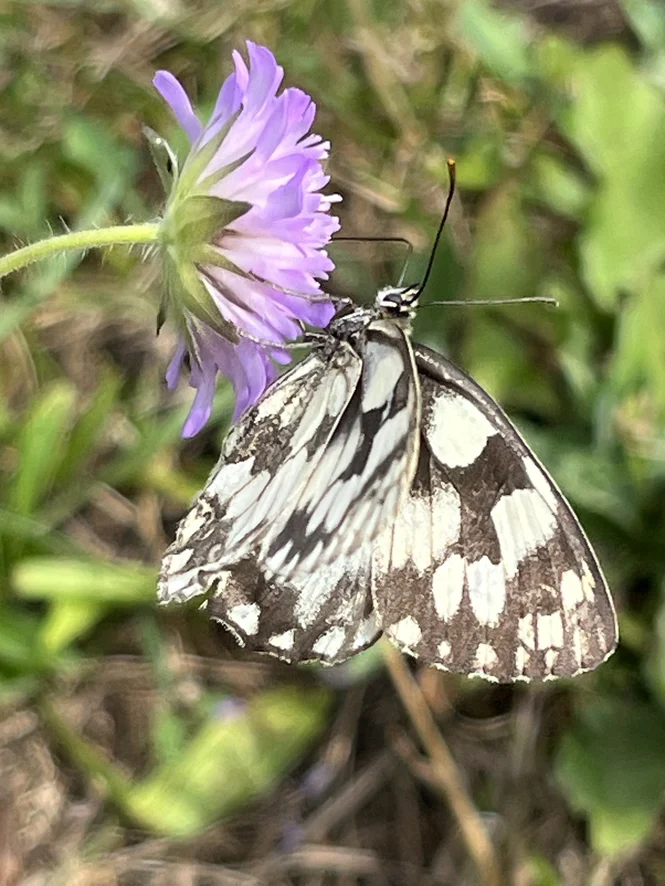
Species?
Melanargia galathea
